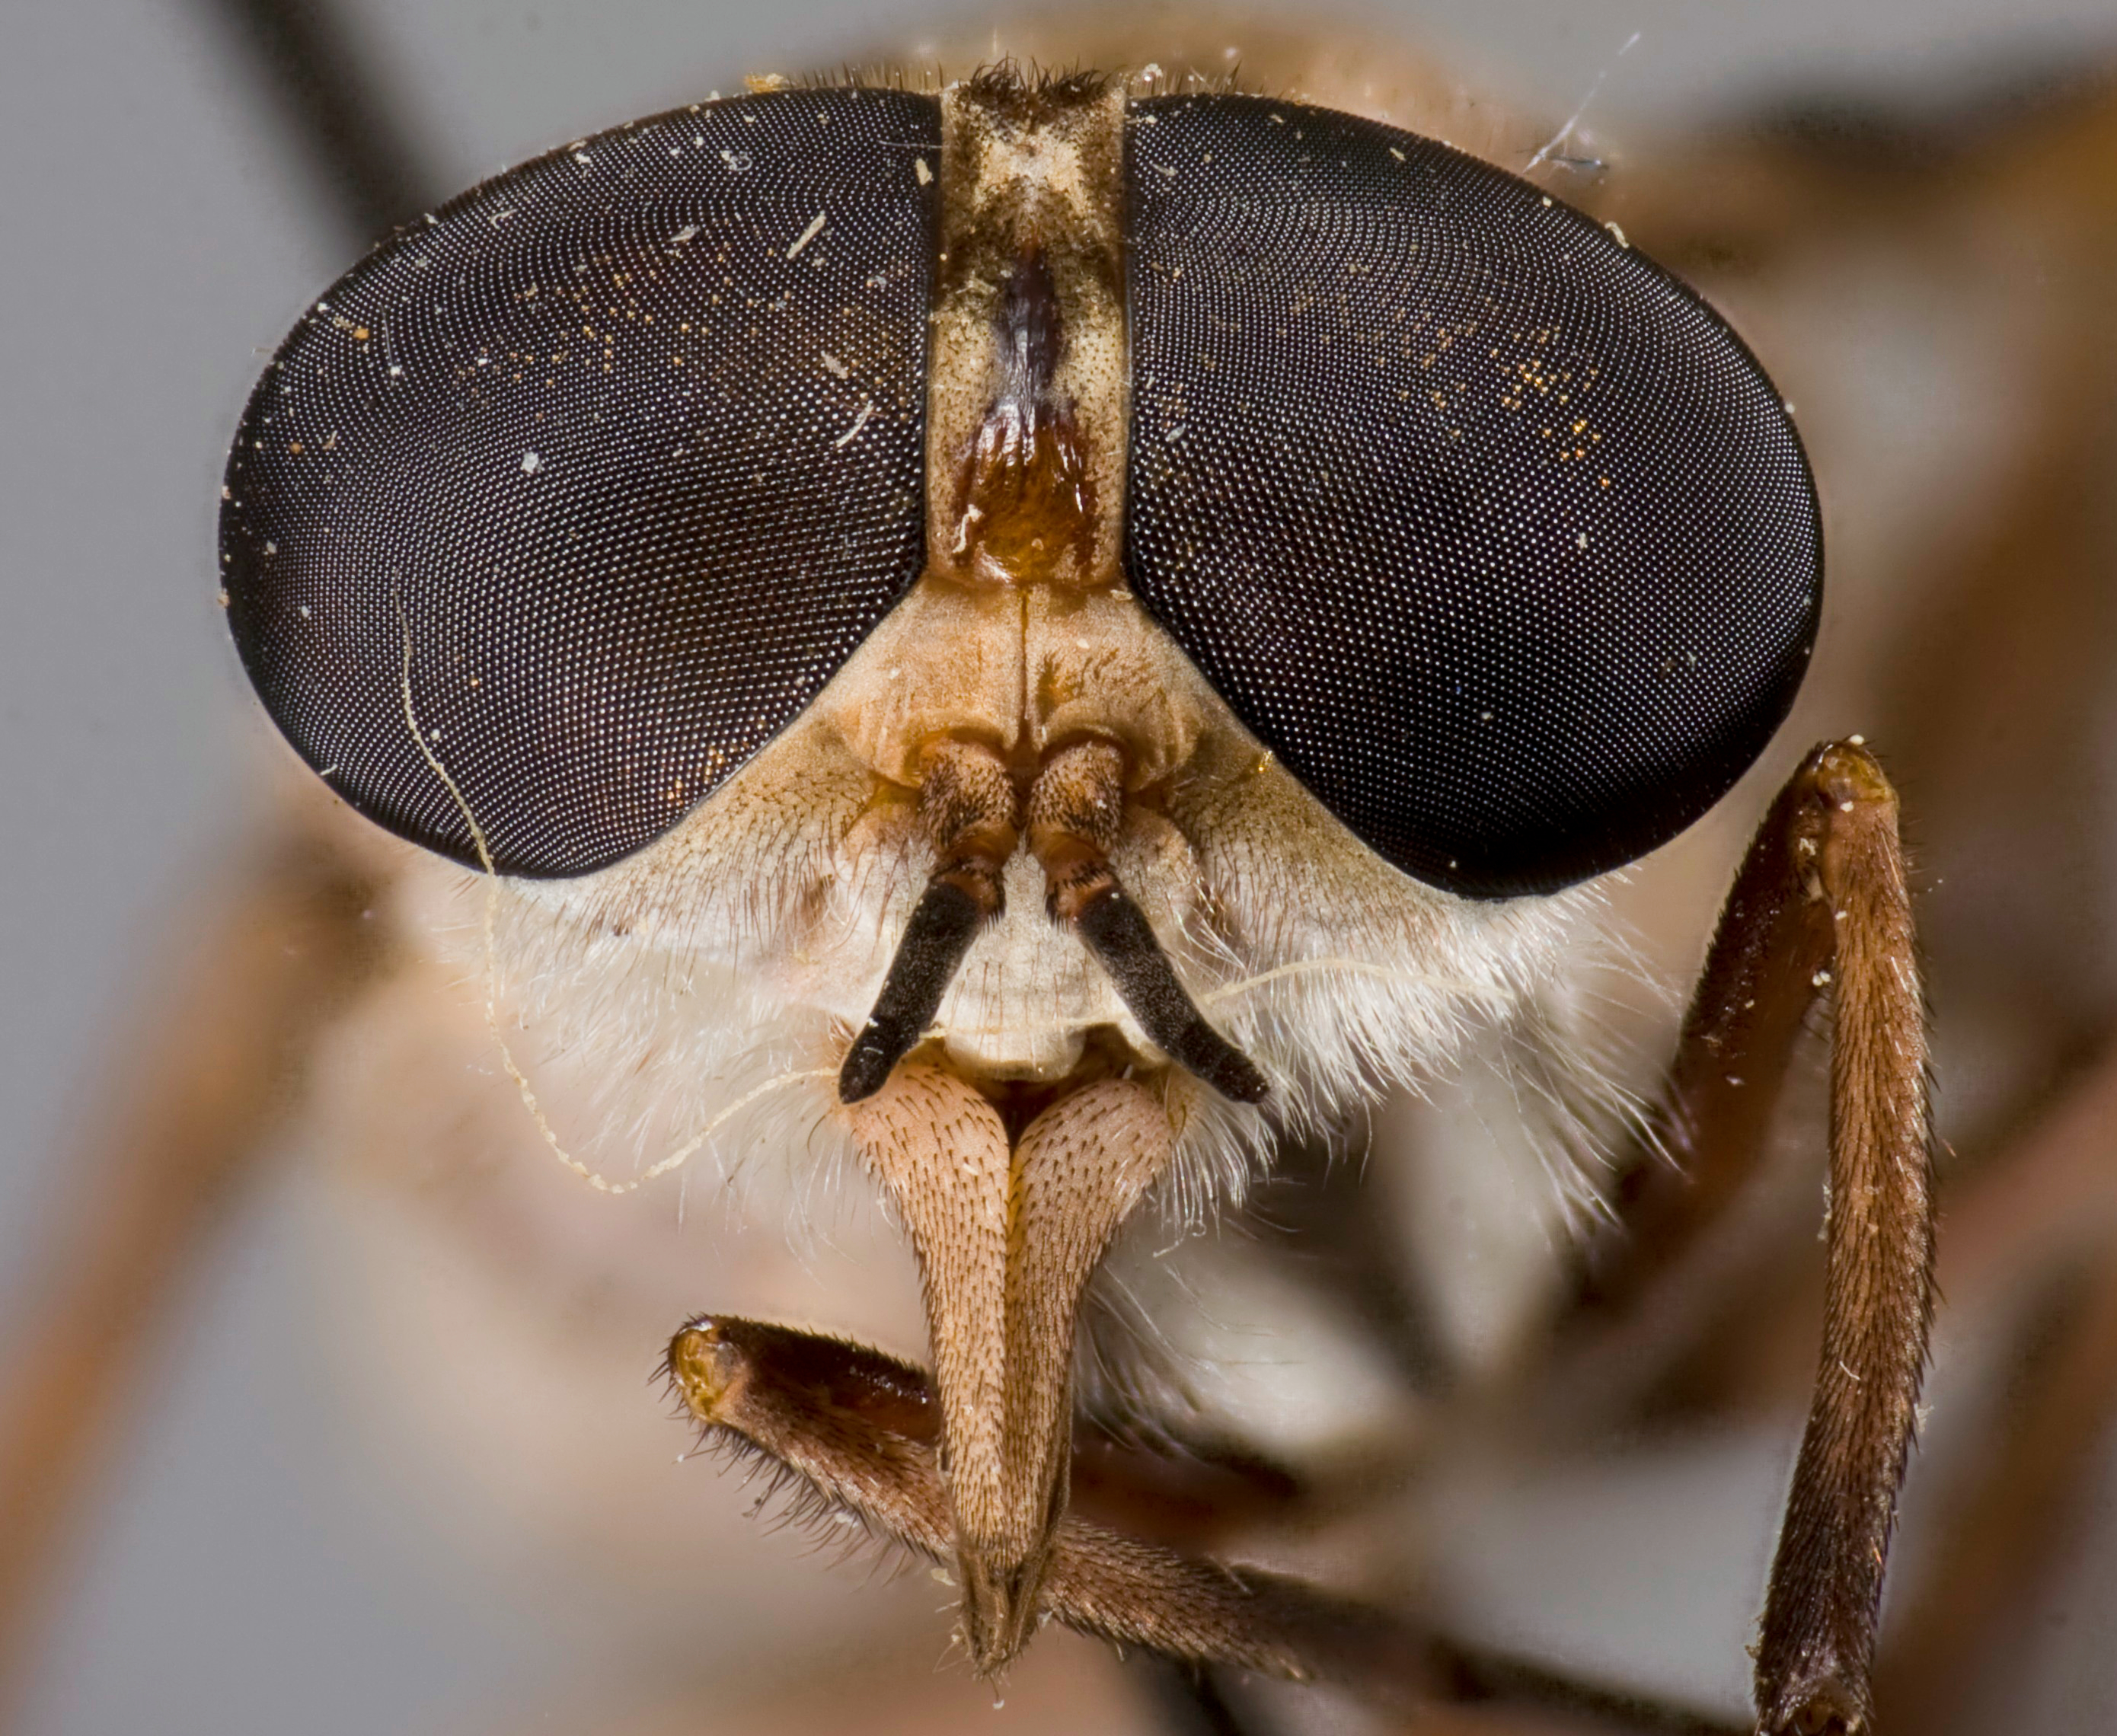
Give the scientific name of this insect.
Tabanus arborealis
